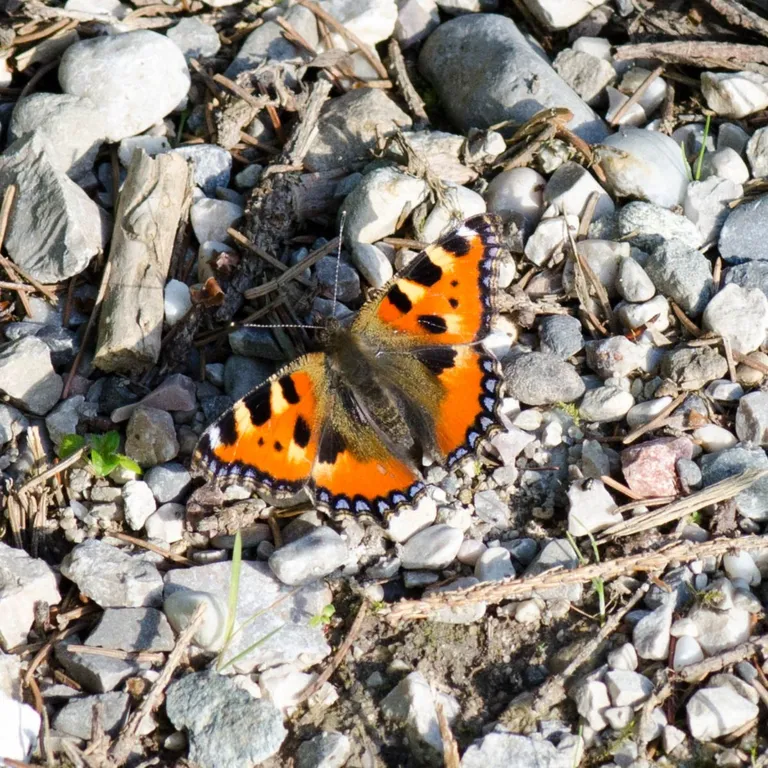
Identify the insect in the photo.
Aglais urticae
